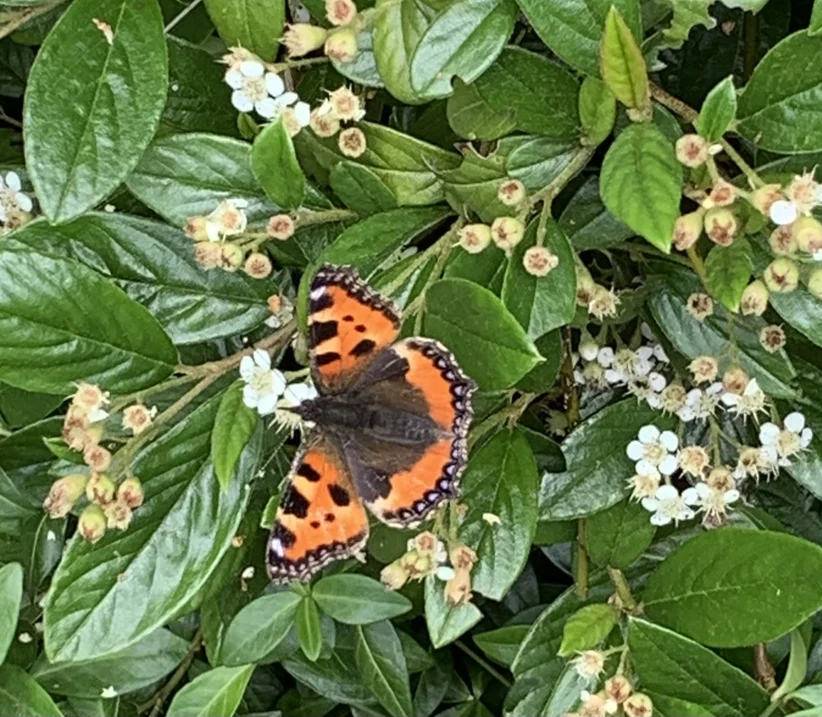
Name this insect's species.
Aglais urticae
